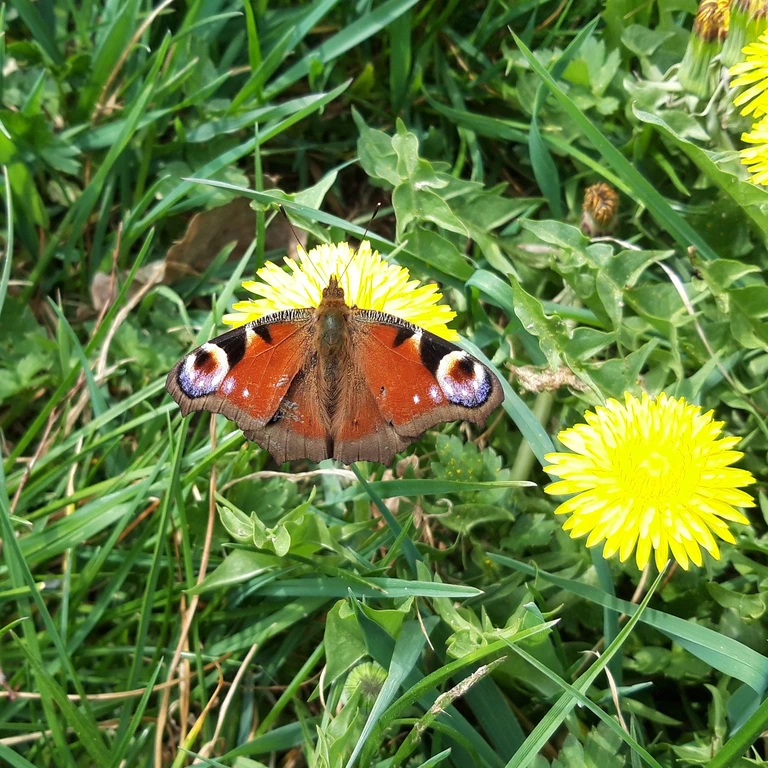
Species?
Aglais io
